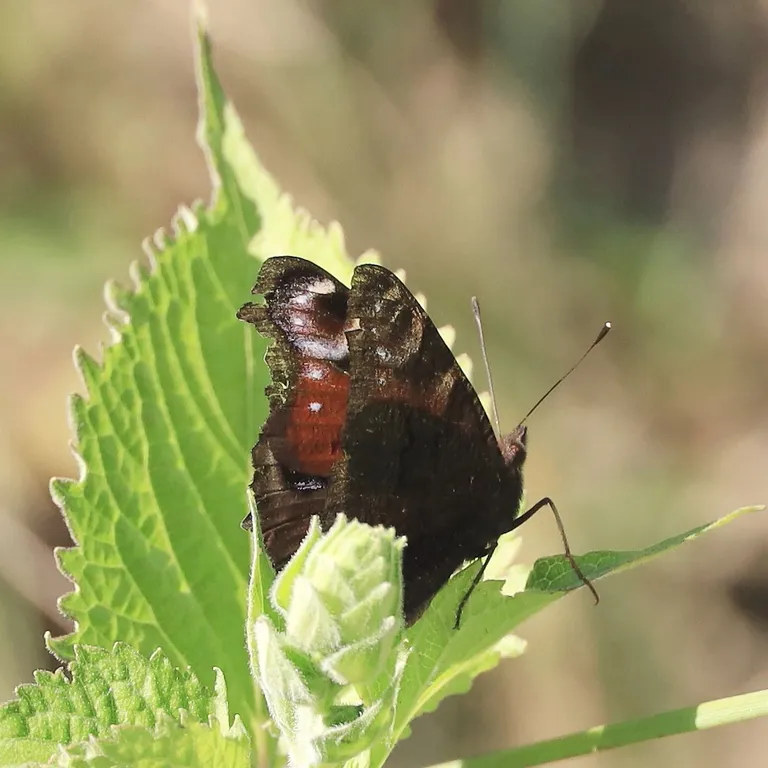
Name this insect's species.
Aglais io
